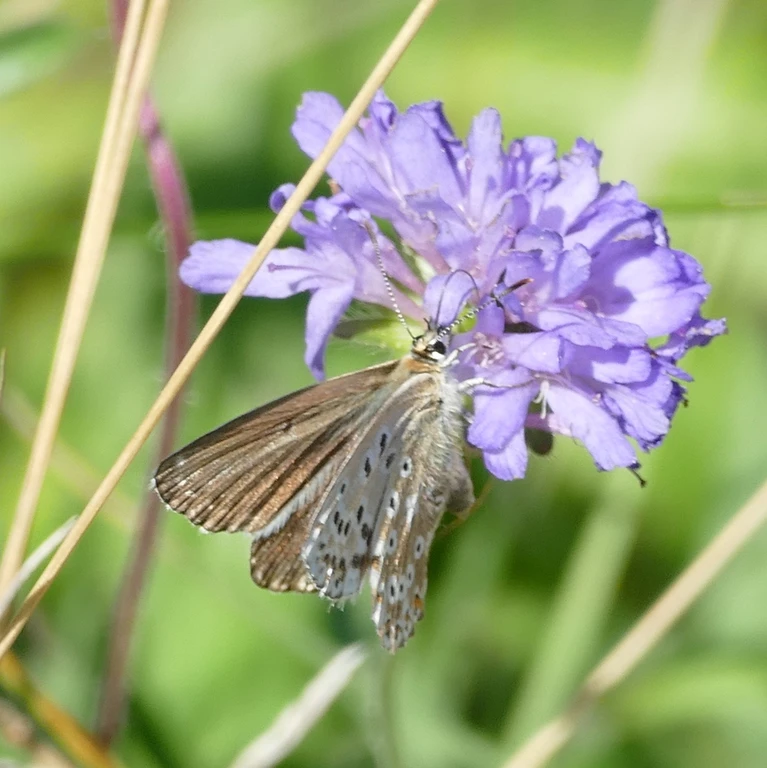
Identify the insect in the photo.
Lysandra coridon
